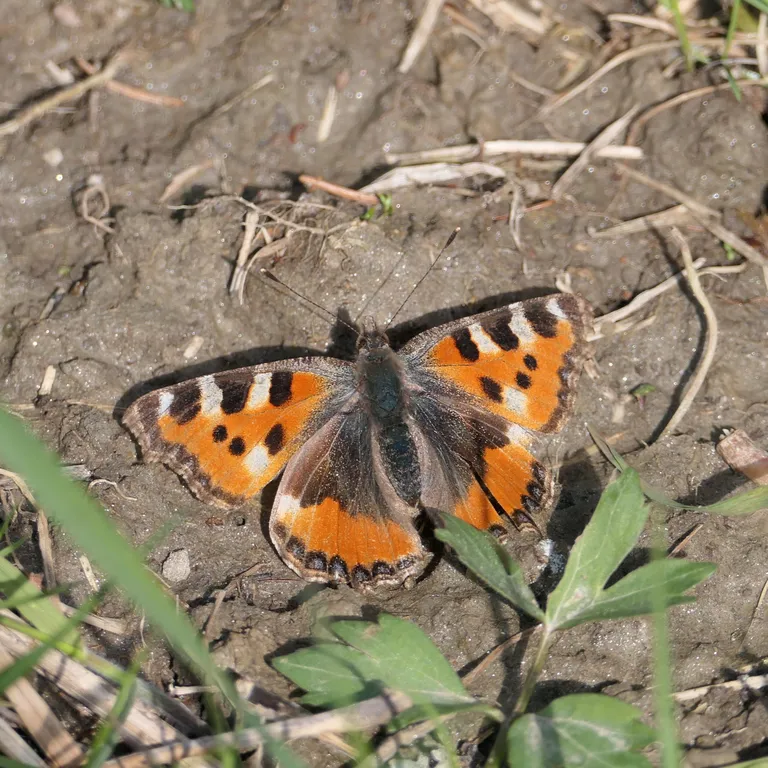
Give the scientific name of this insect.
Aglais urticae
